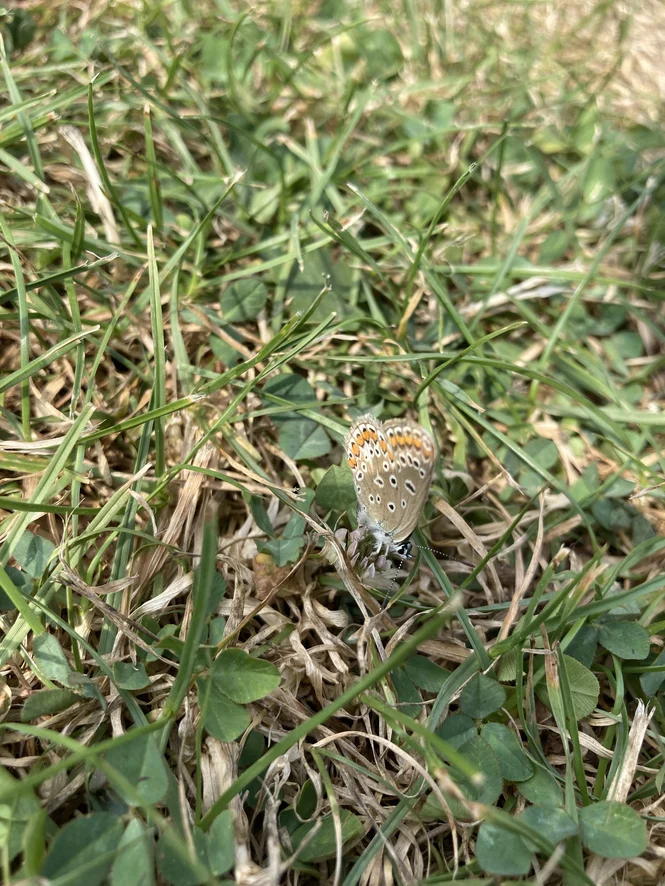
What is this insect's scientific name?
Polyommatus icarus
